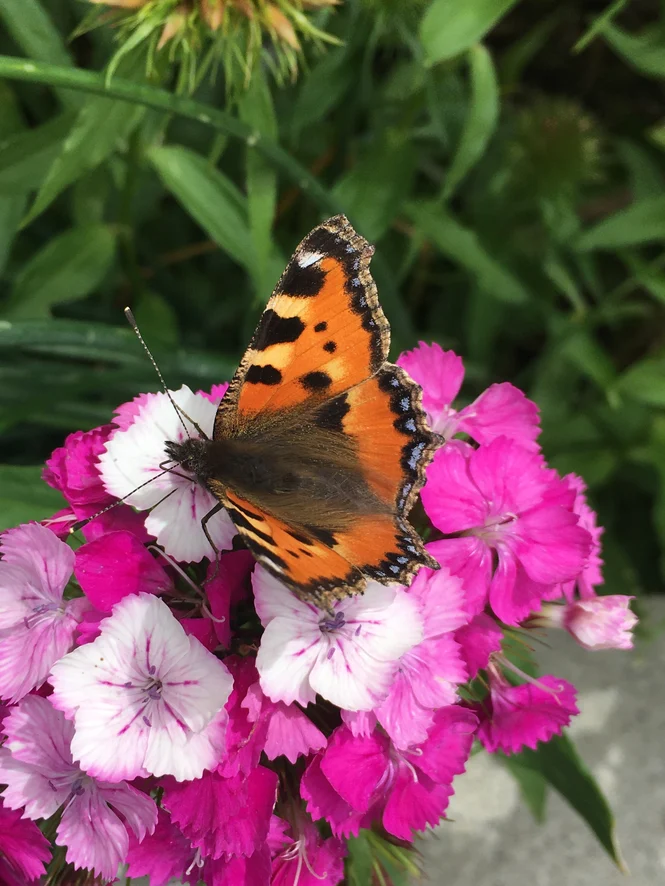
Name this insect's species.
Aglais urticae
